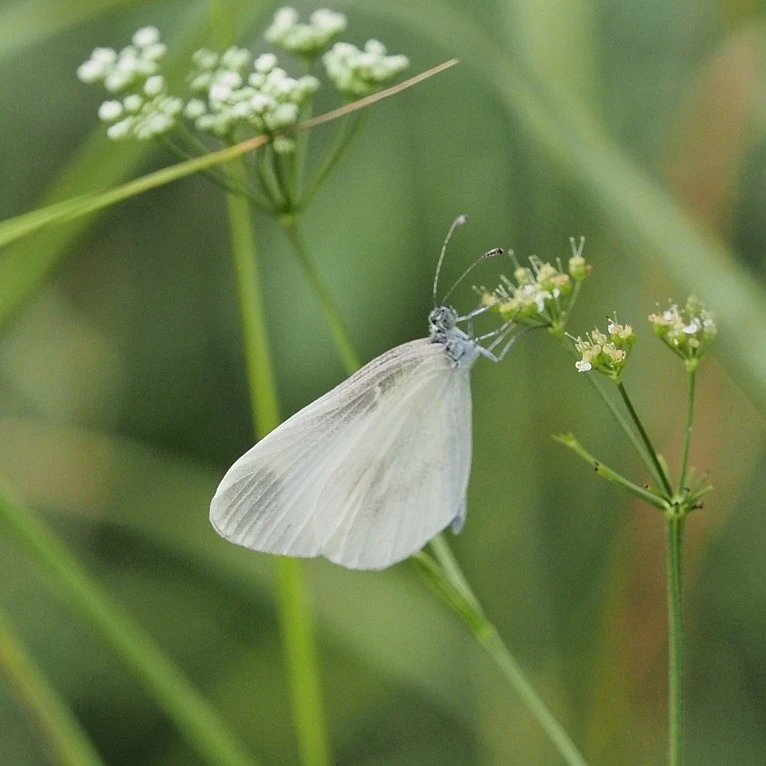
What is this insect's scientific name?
Leptidea sinapis/juvernica
